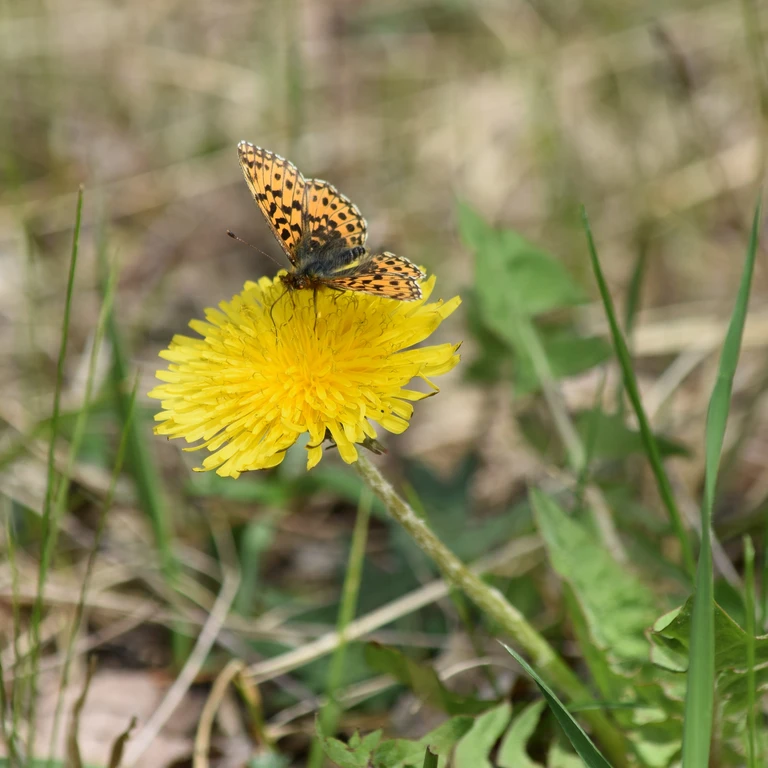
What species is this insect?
Boloria dia
